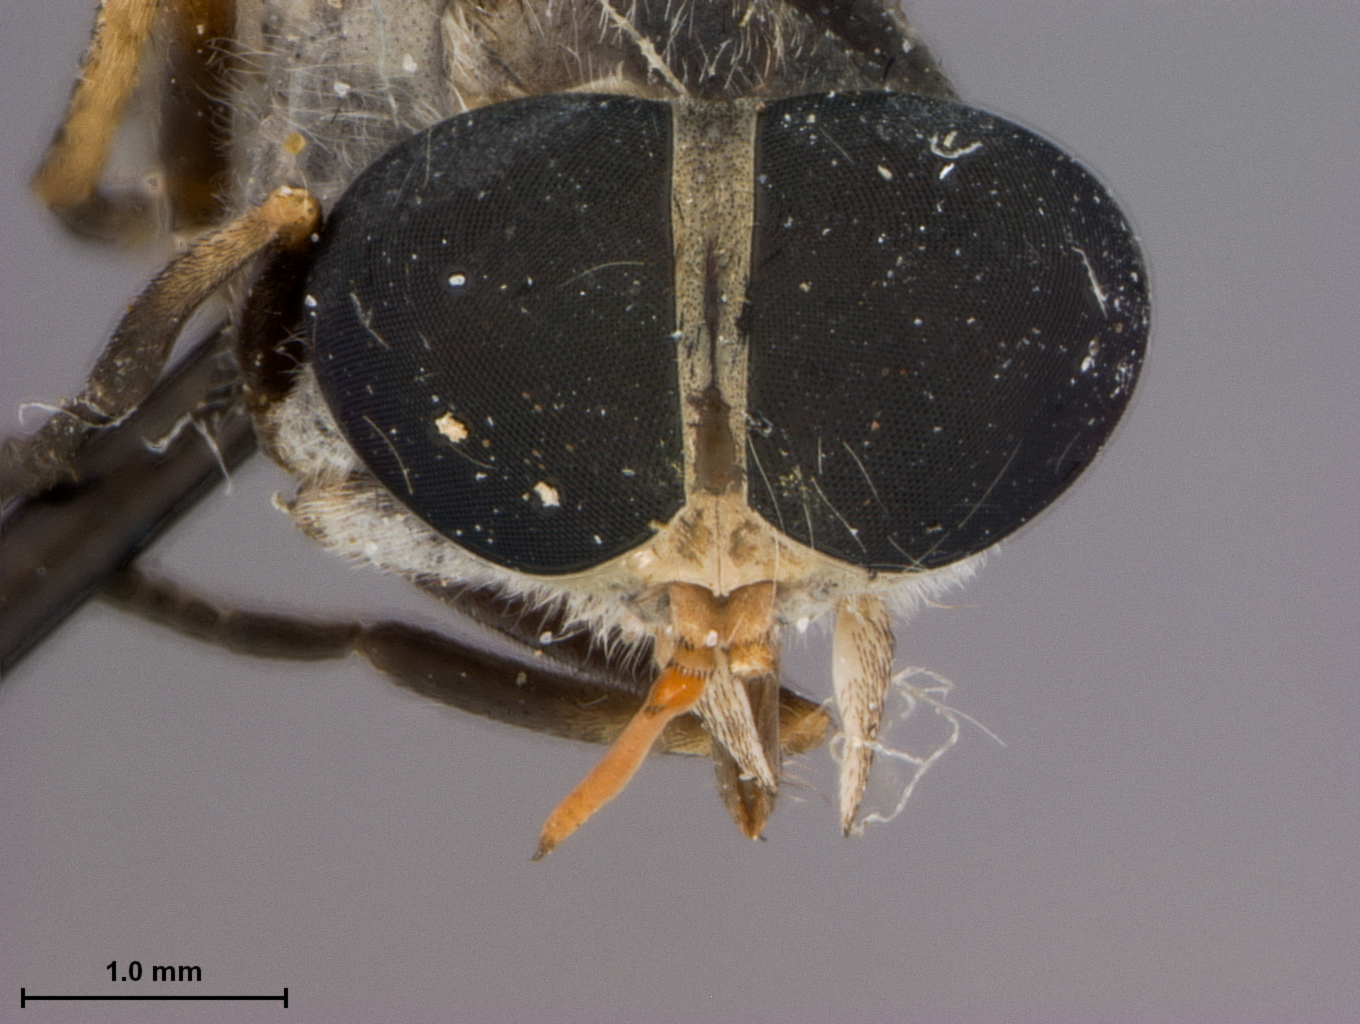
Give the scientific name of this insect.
Tabanus cambodianus
